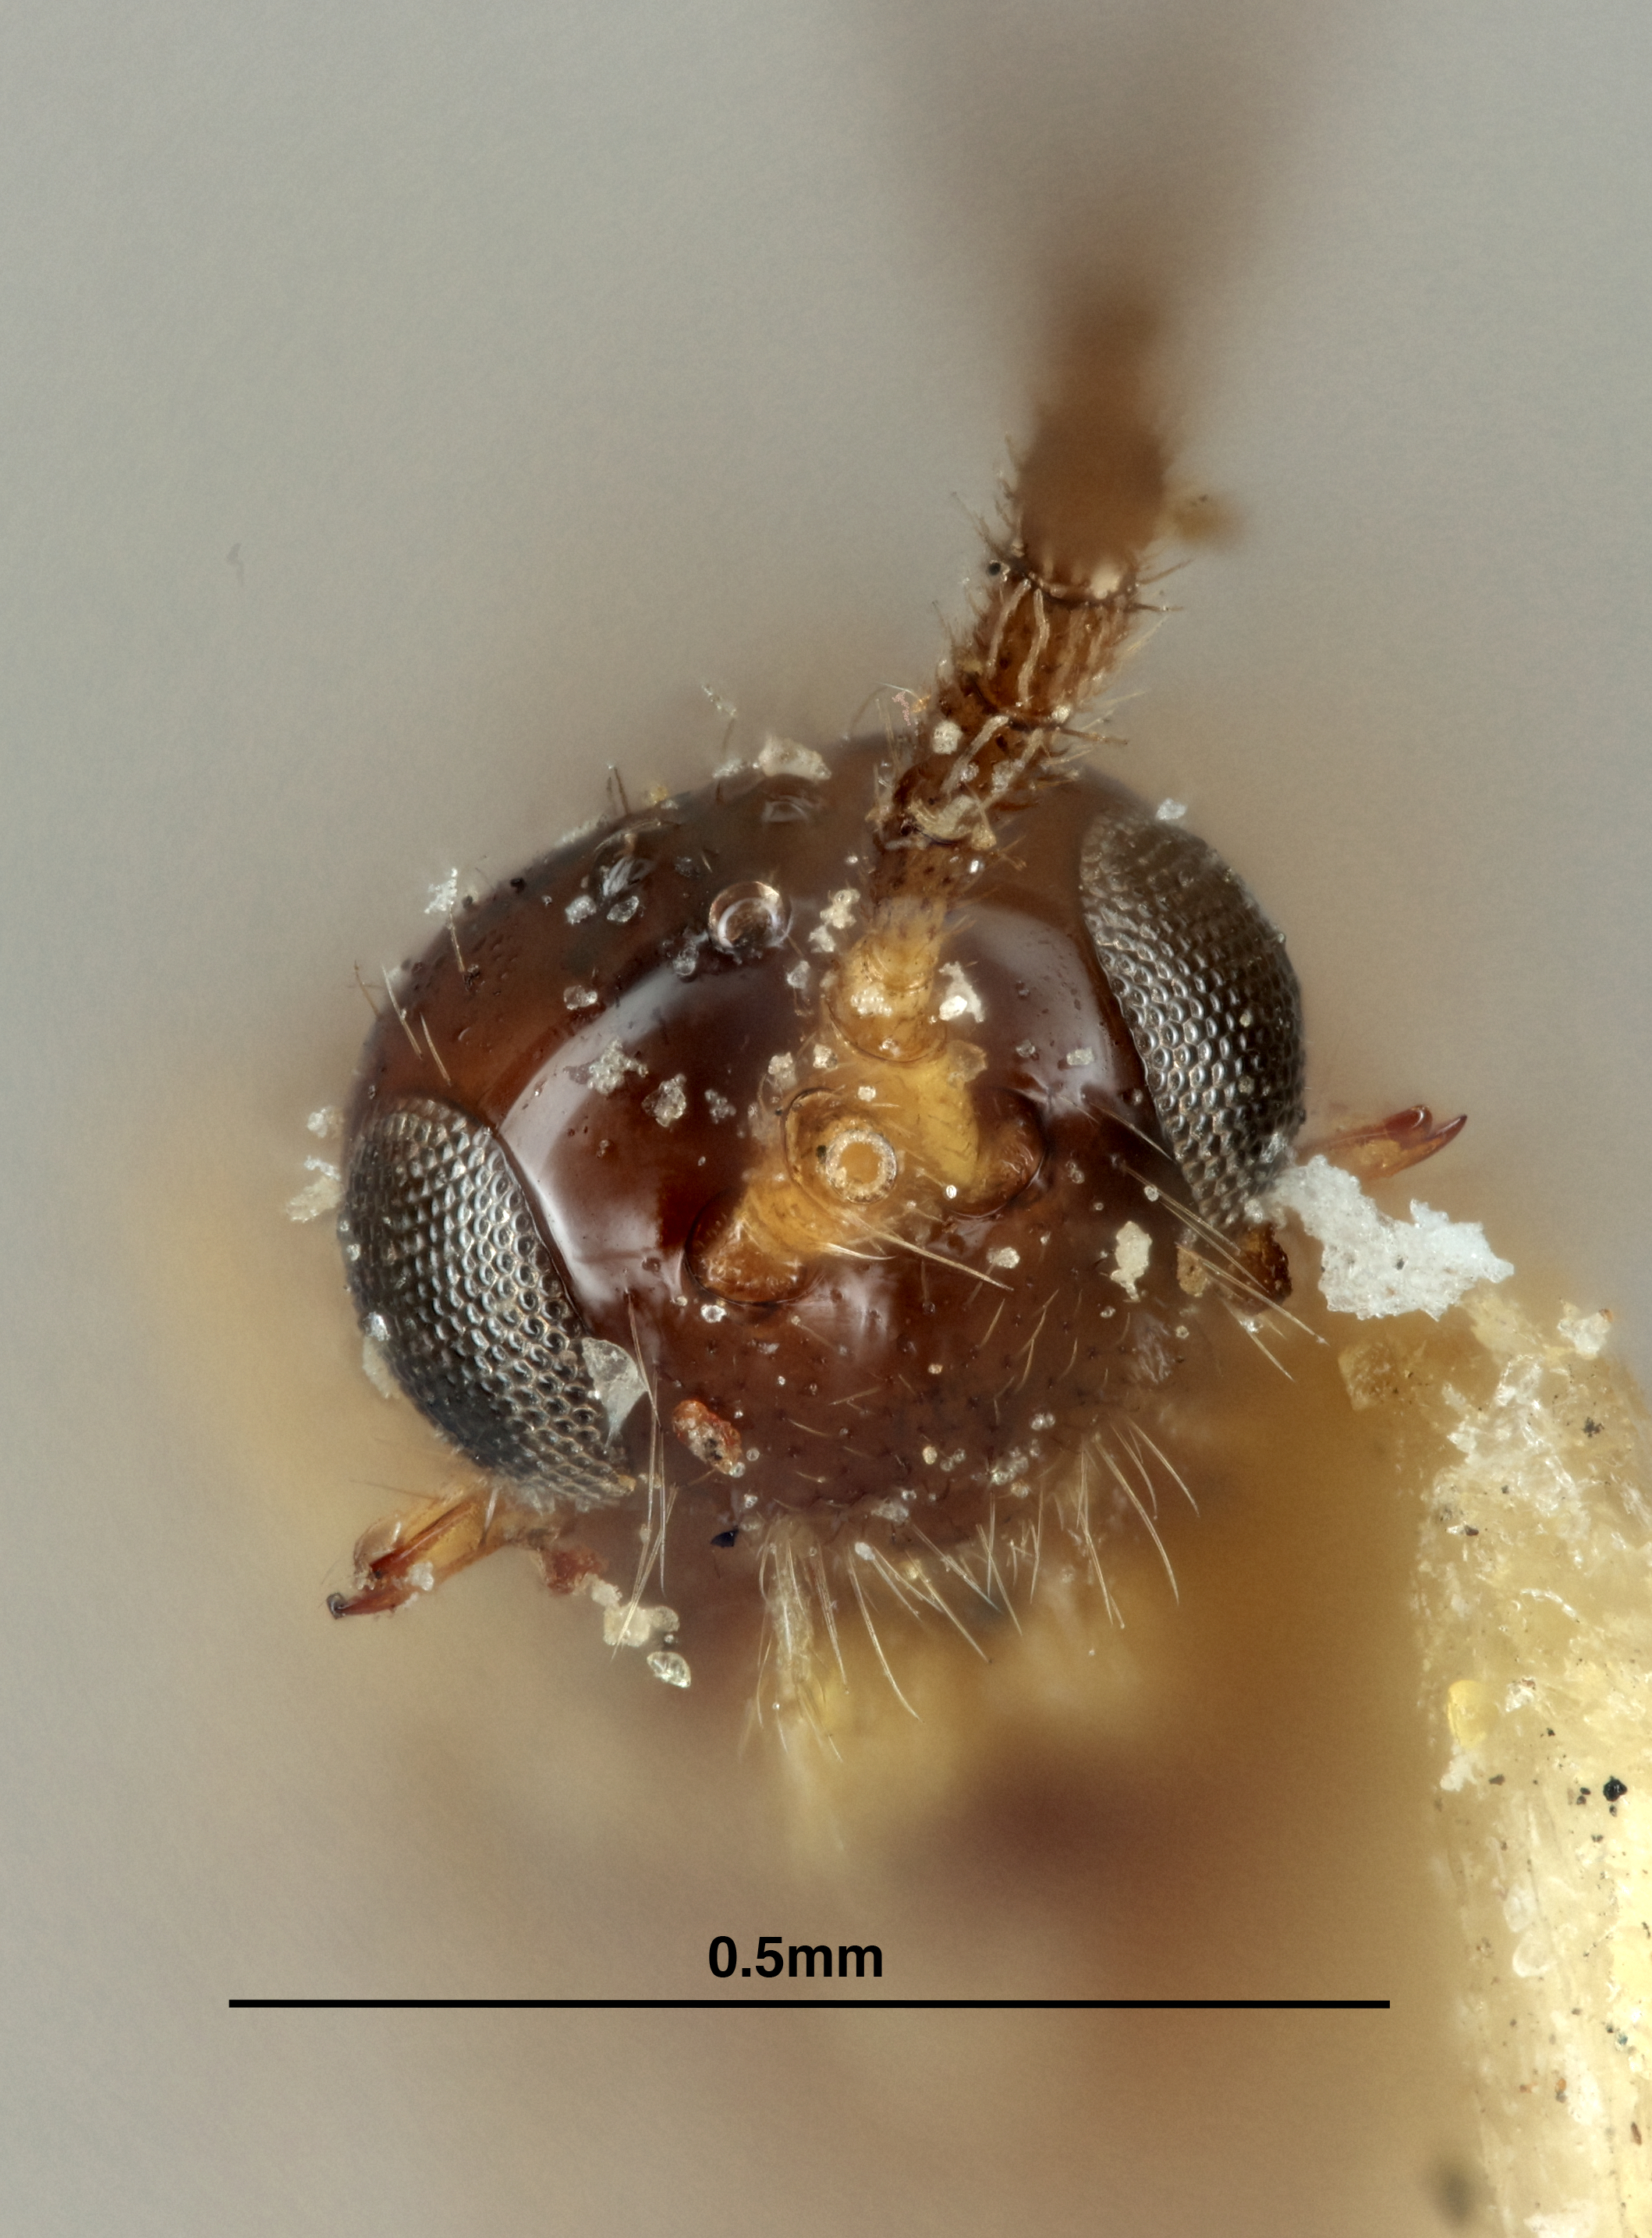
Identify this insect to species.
Synaldis painteri
